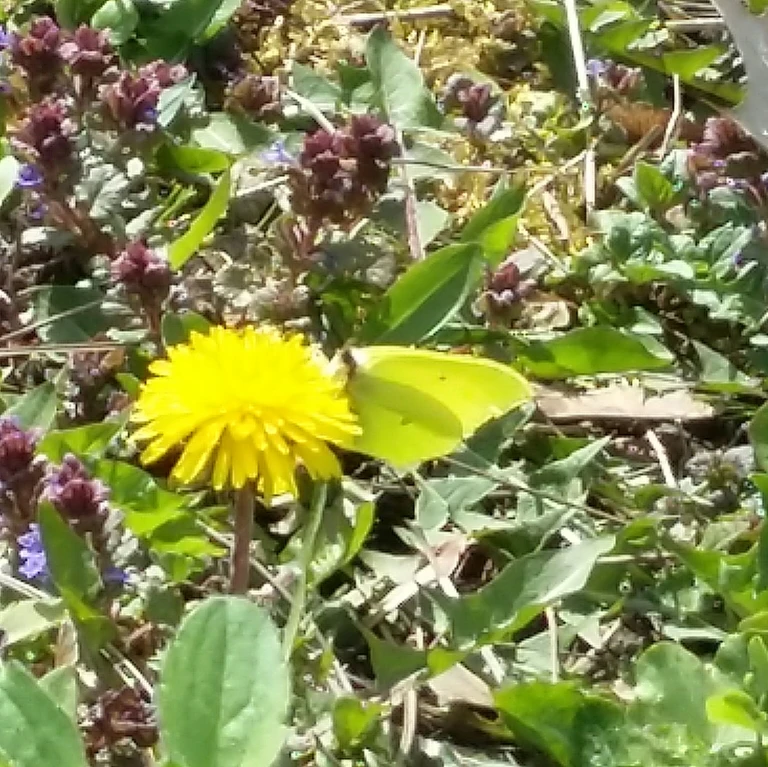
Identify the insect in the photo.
Gonepteryx rhamni
